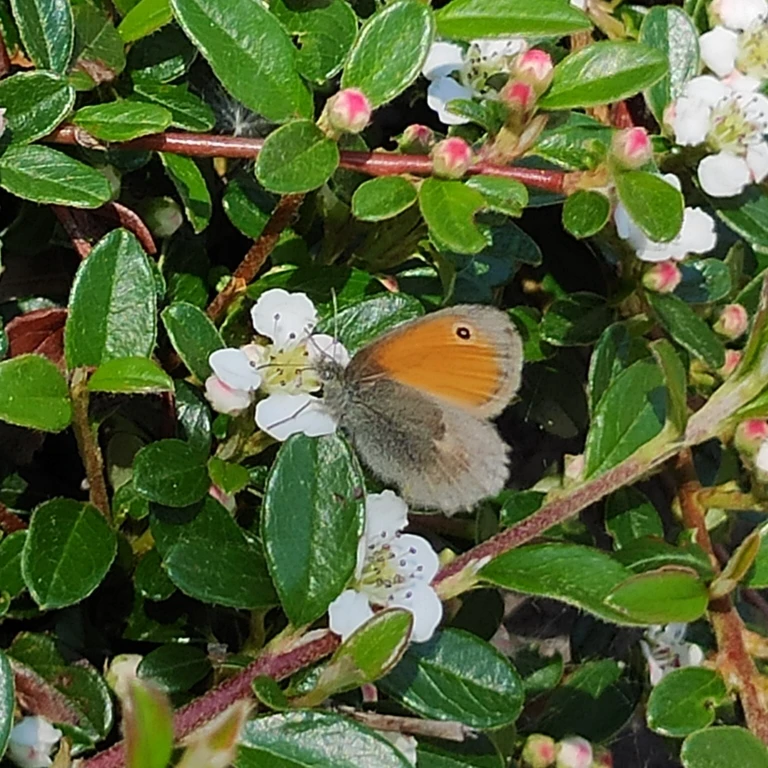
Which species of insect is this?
Coenonympha pamphilus
